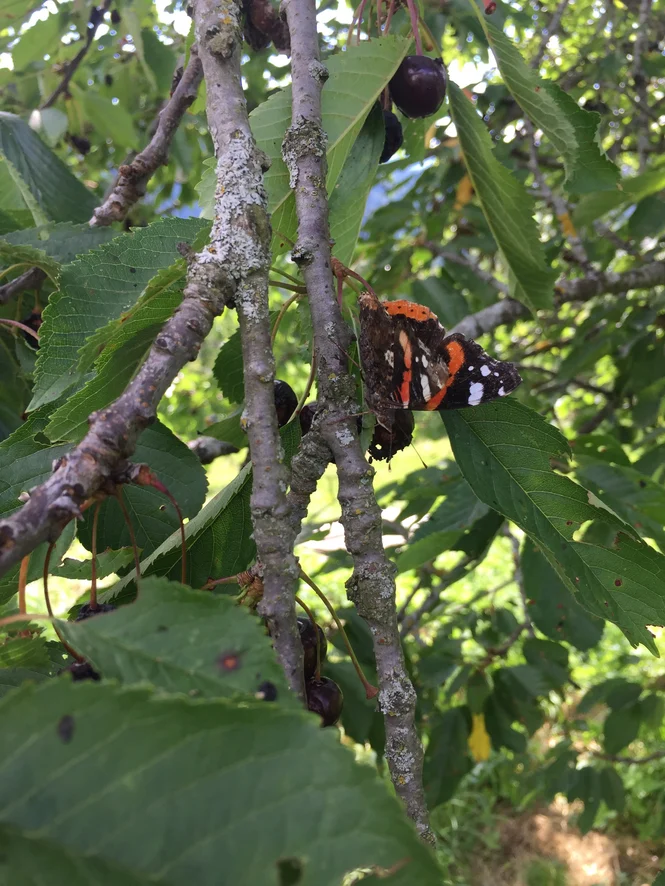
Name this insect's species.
Vanessa atalanta
